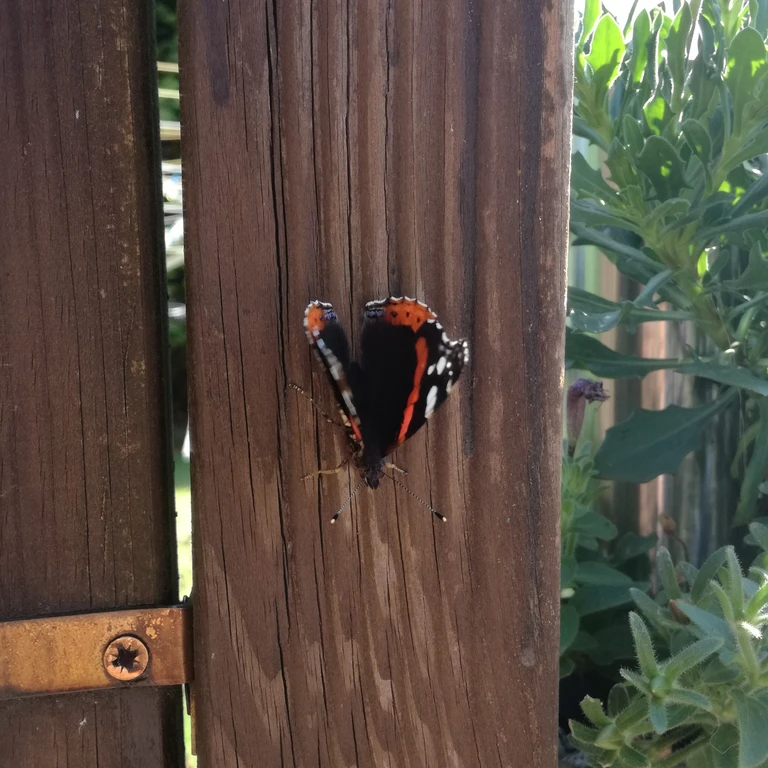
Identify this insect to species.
Vanessa atalanta
